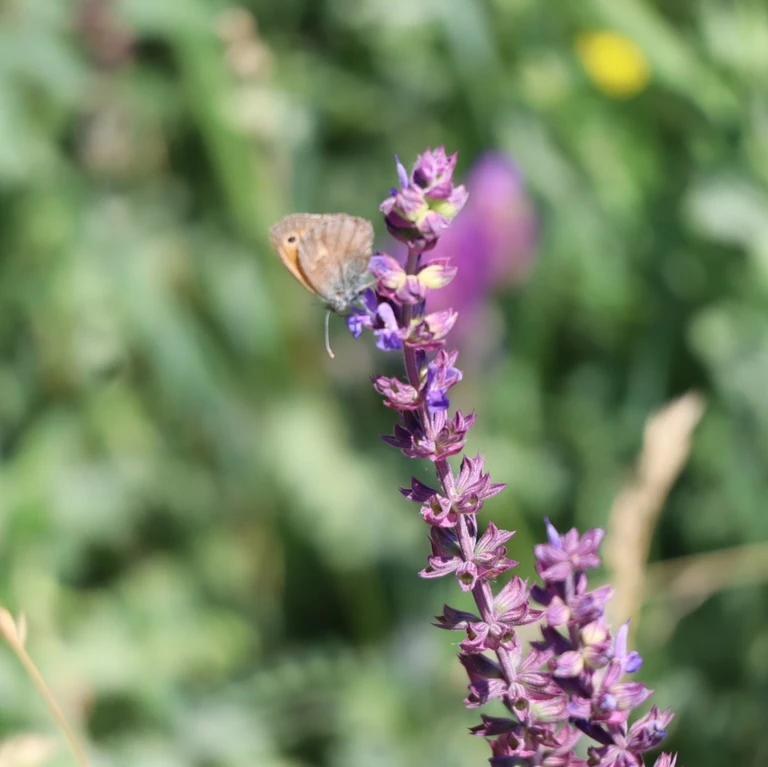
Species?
Coenonympha pamphilus
